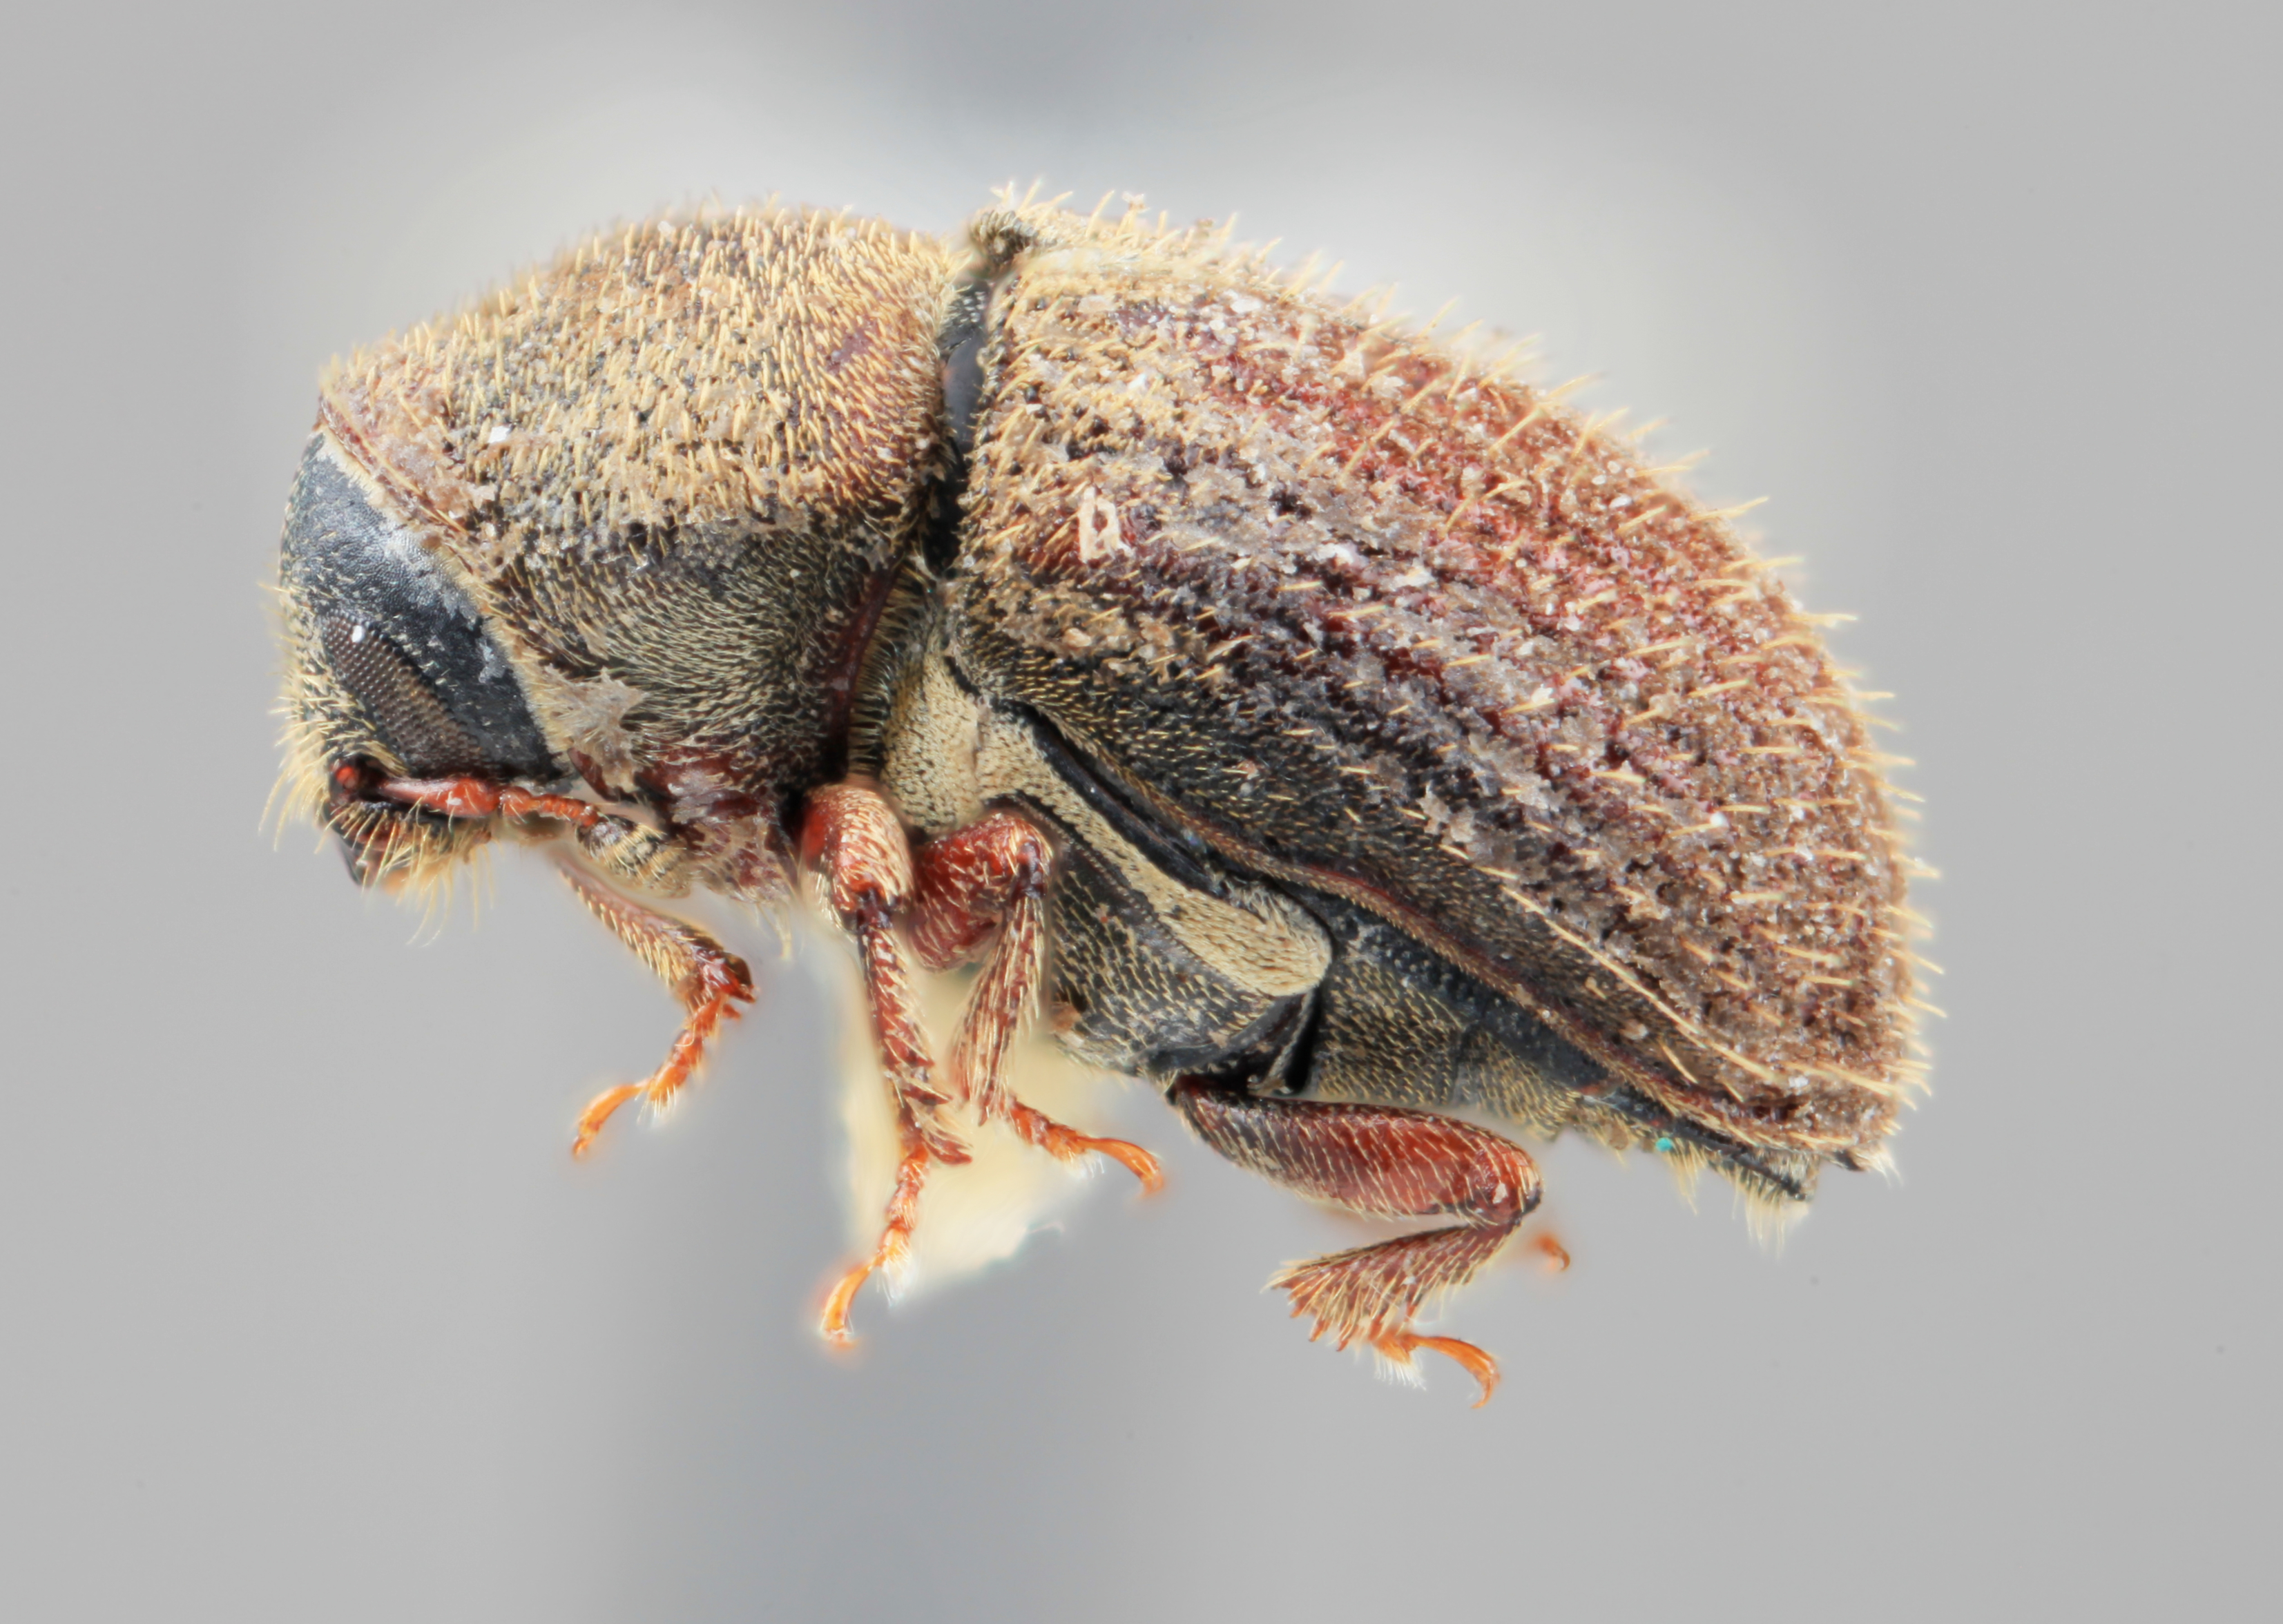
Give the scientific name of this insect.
Xylechinus avarus
